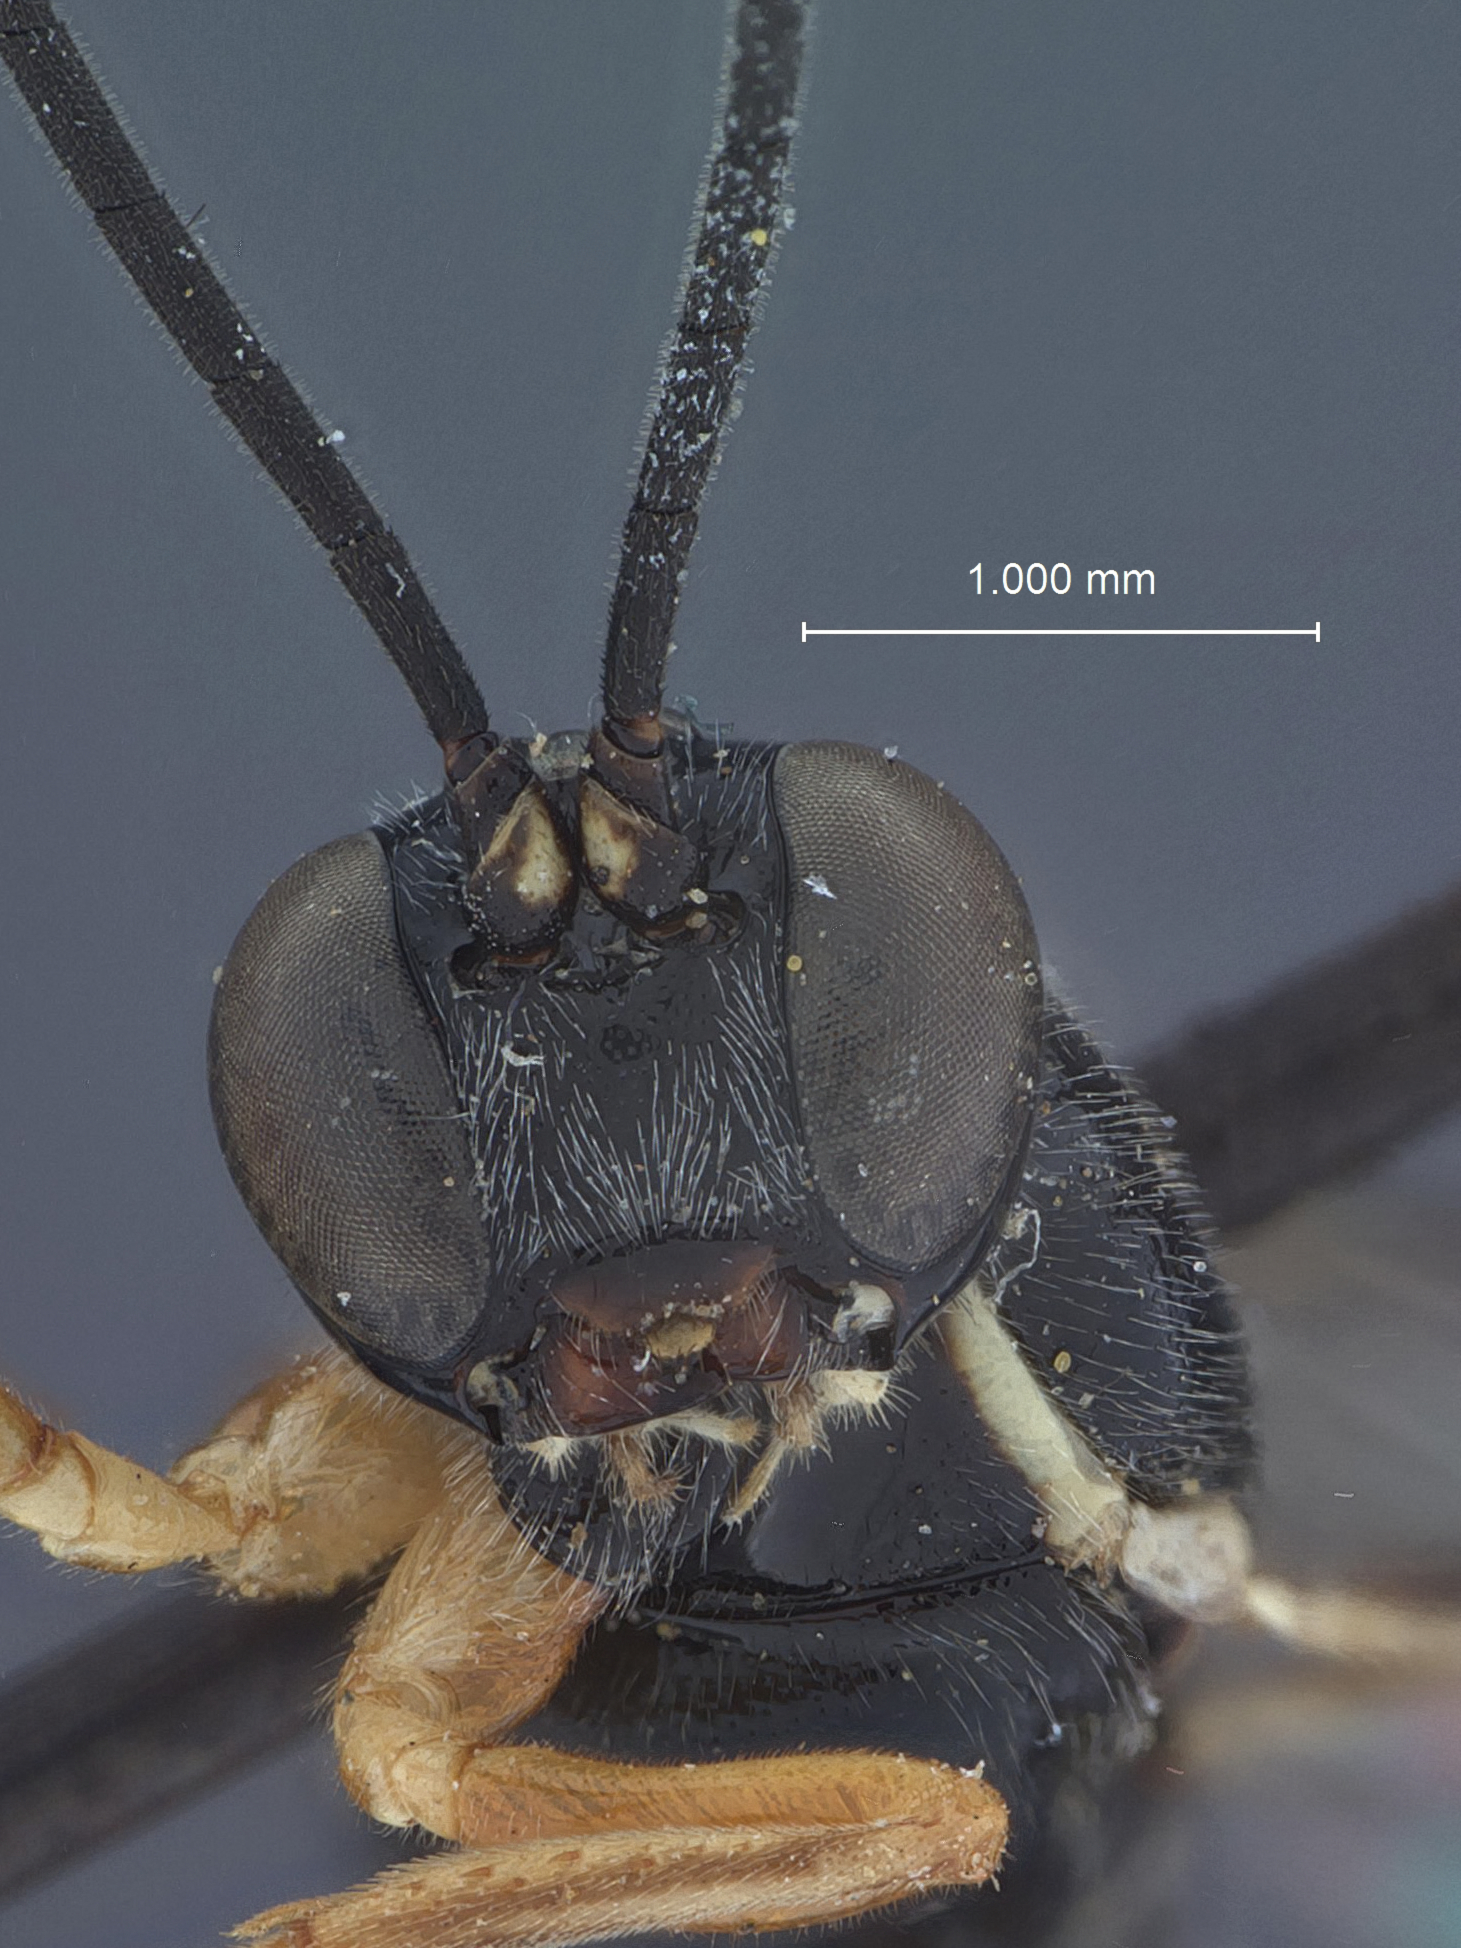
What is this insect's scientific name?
Dolichomitus taeniatus
